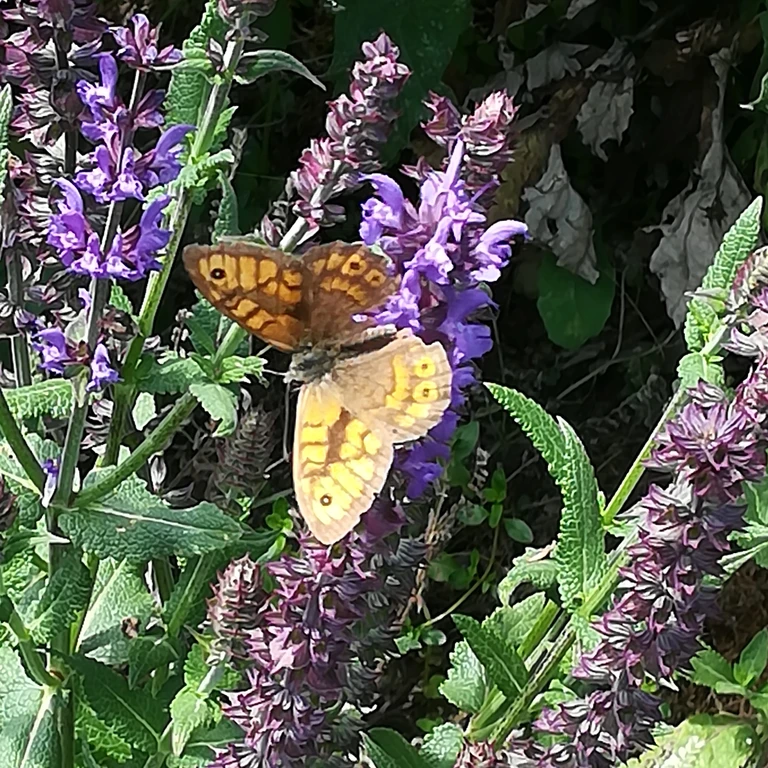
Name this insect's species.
Lasiommata megera (also Pararge megera)
